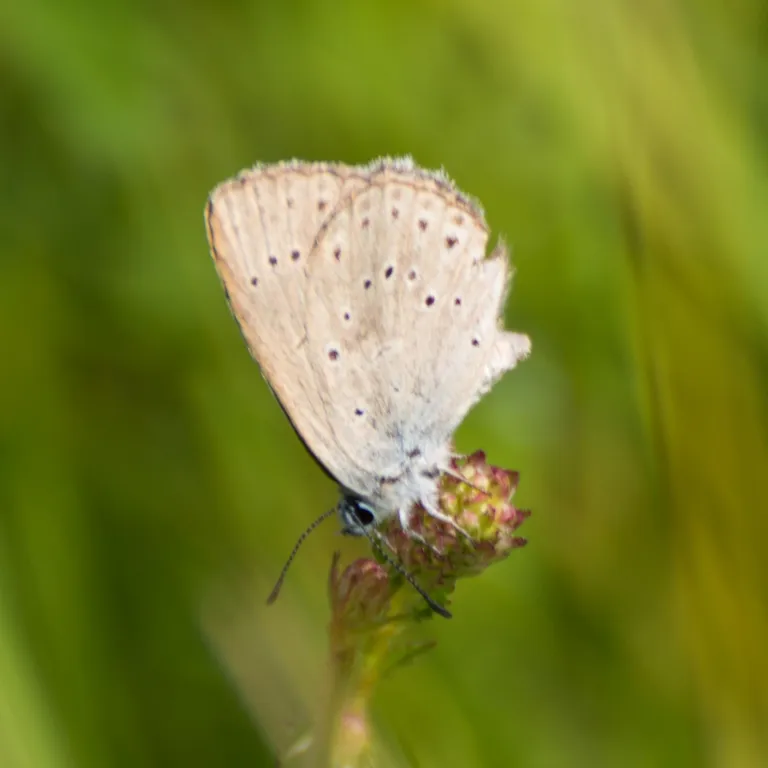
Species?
Phengaris teleius
